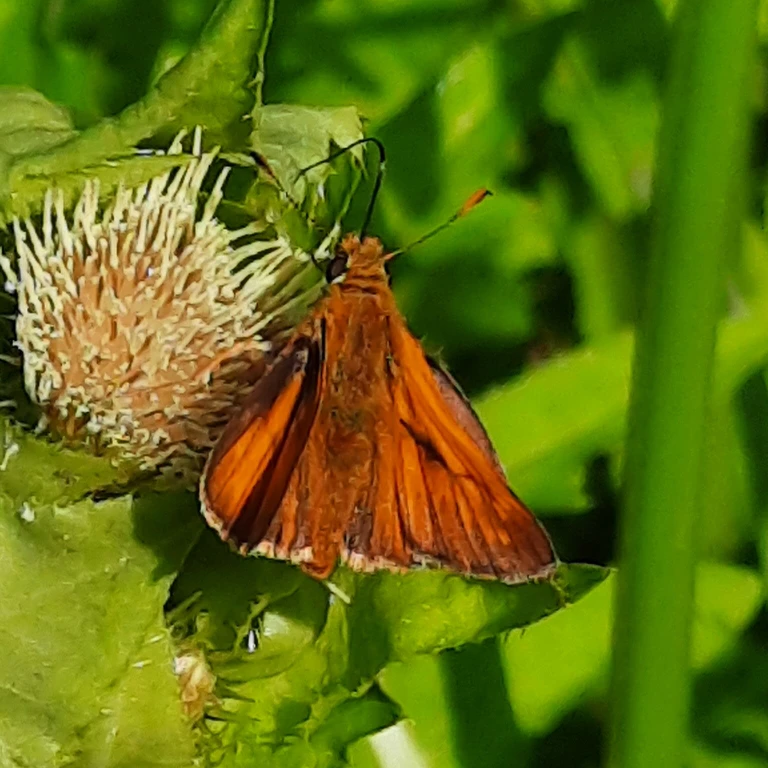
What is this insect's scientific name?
Ochlodes sylvanus (also Ochlodes venata)
